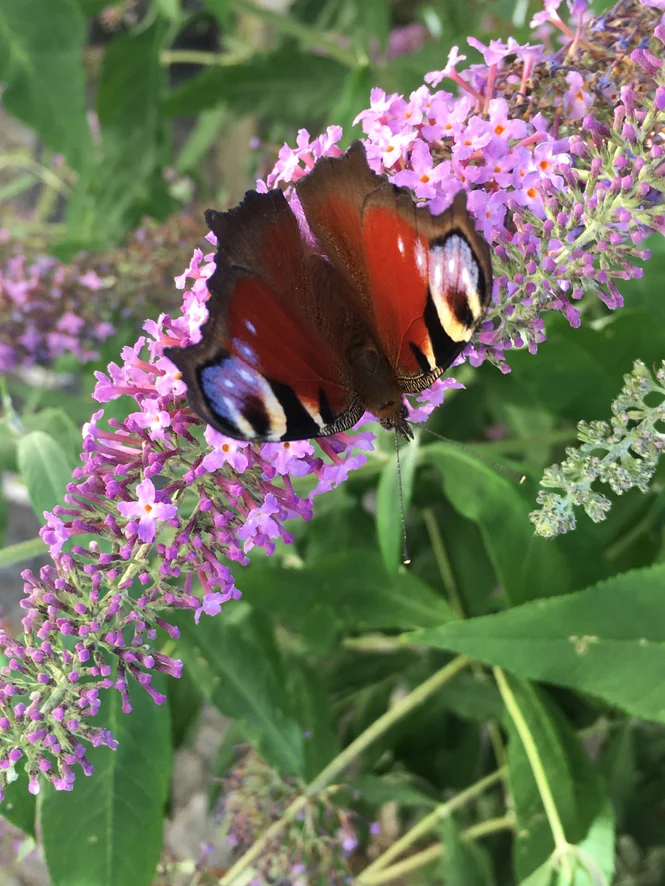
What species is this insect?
Aglais io
